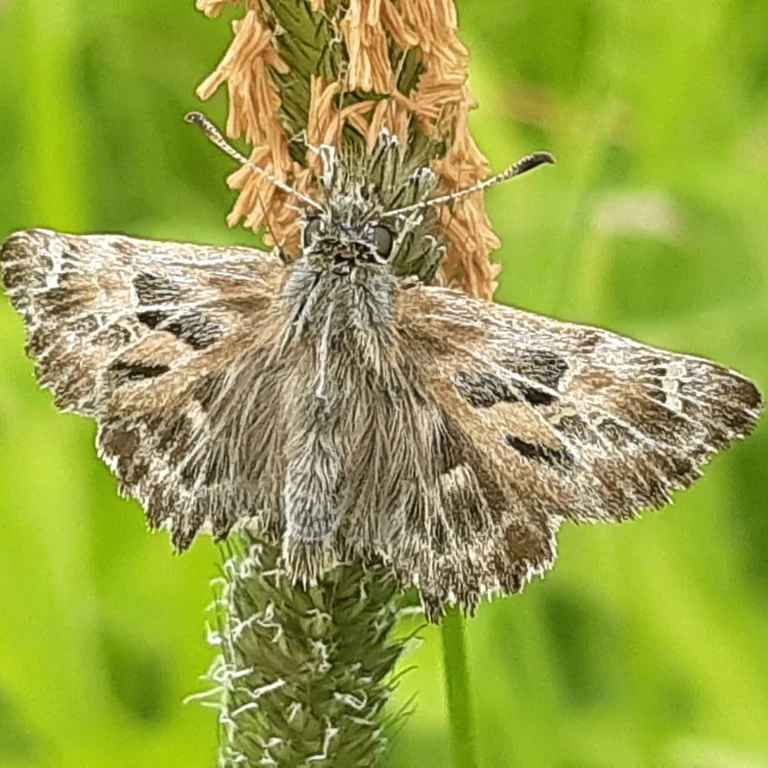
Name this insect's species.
Carcharodus alceae
